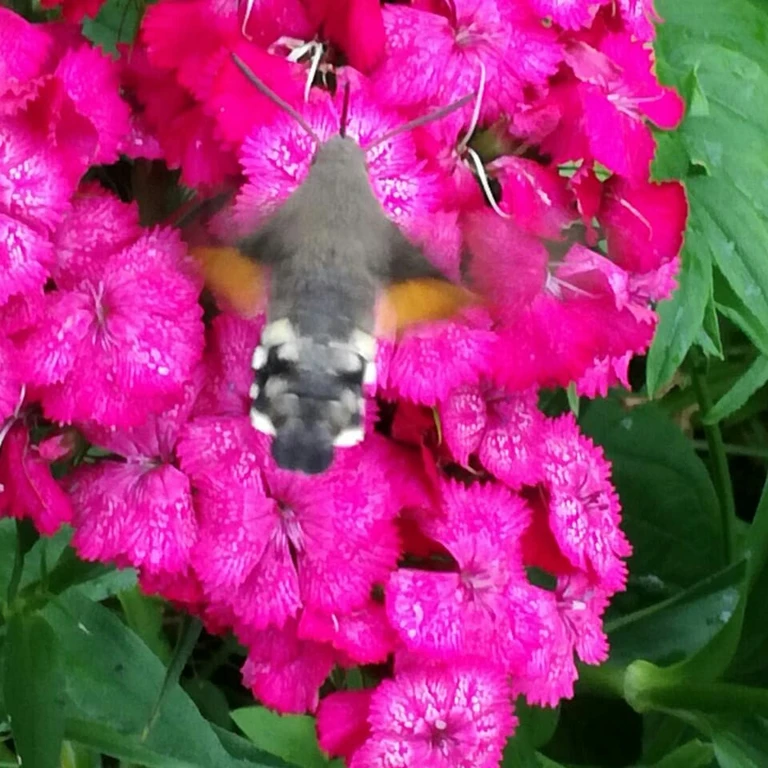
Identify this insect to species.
Macroglossum stellatarum
